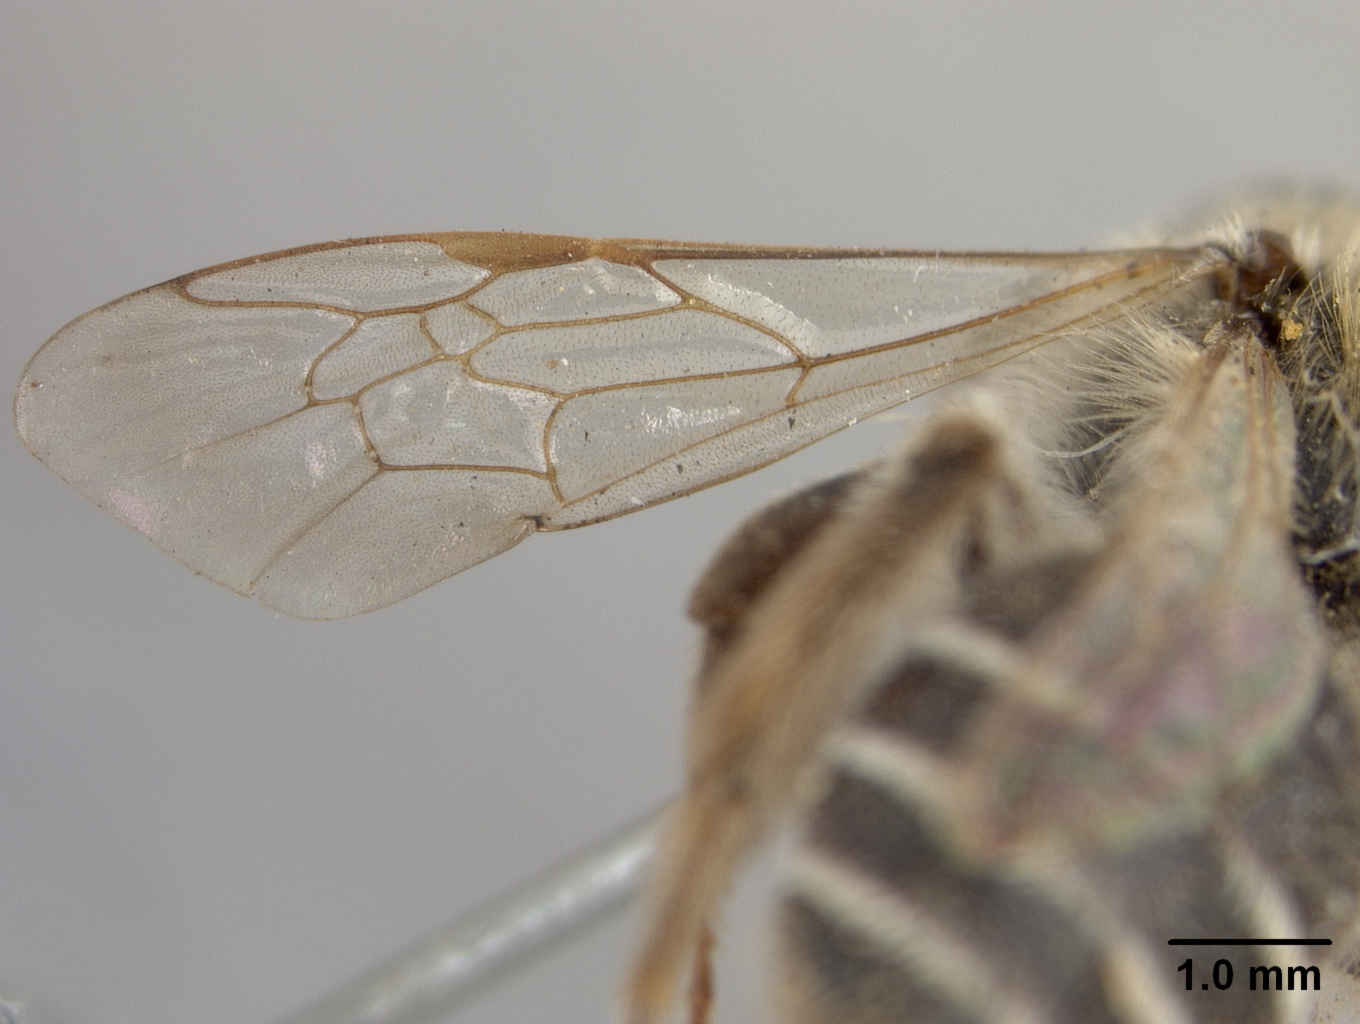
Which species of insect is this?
Andrena sapellonis
